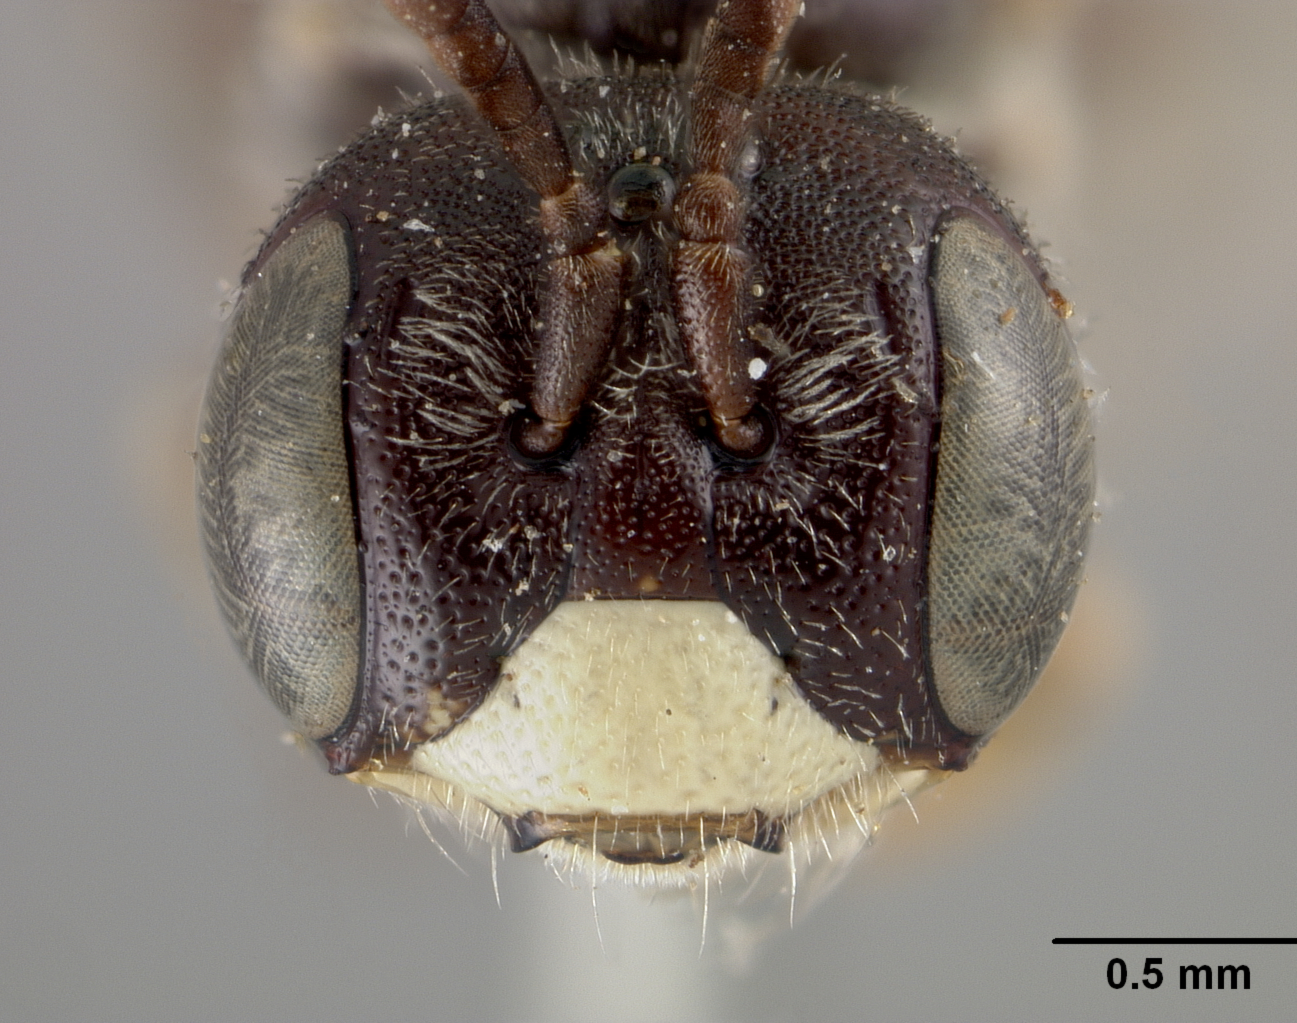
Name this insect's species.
Calliopsis townsendi
